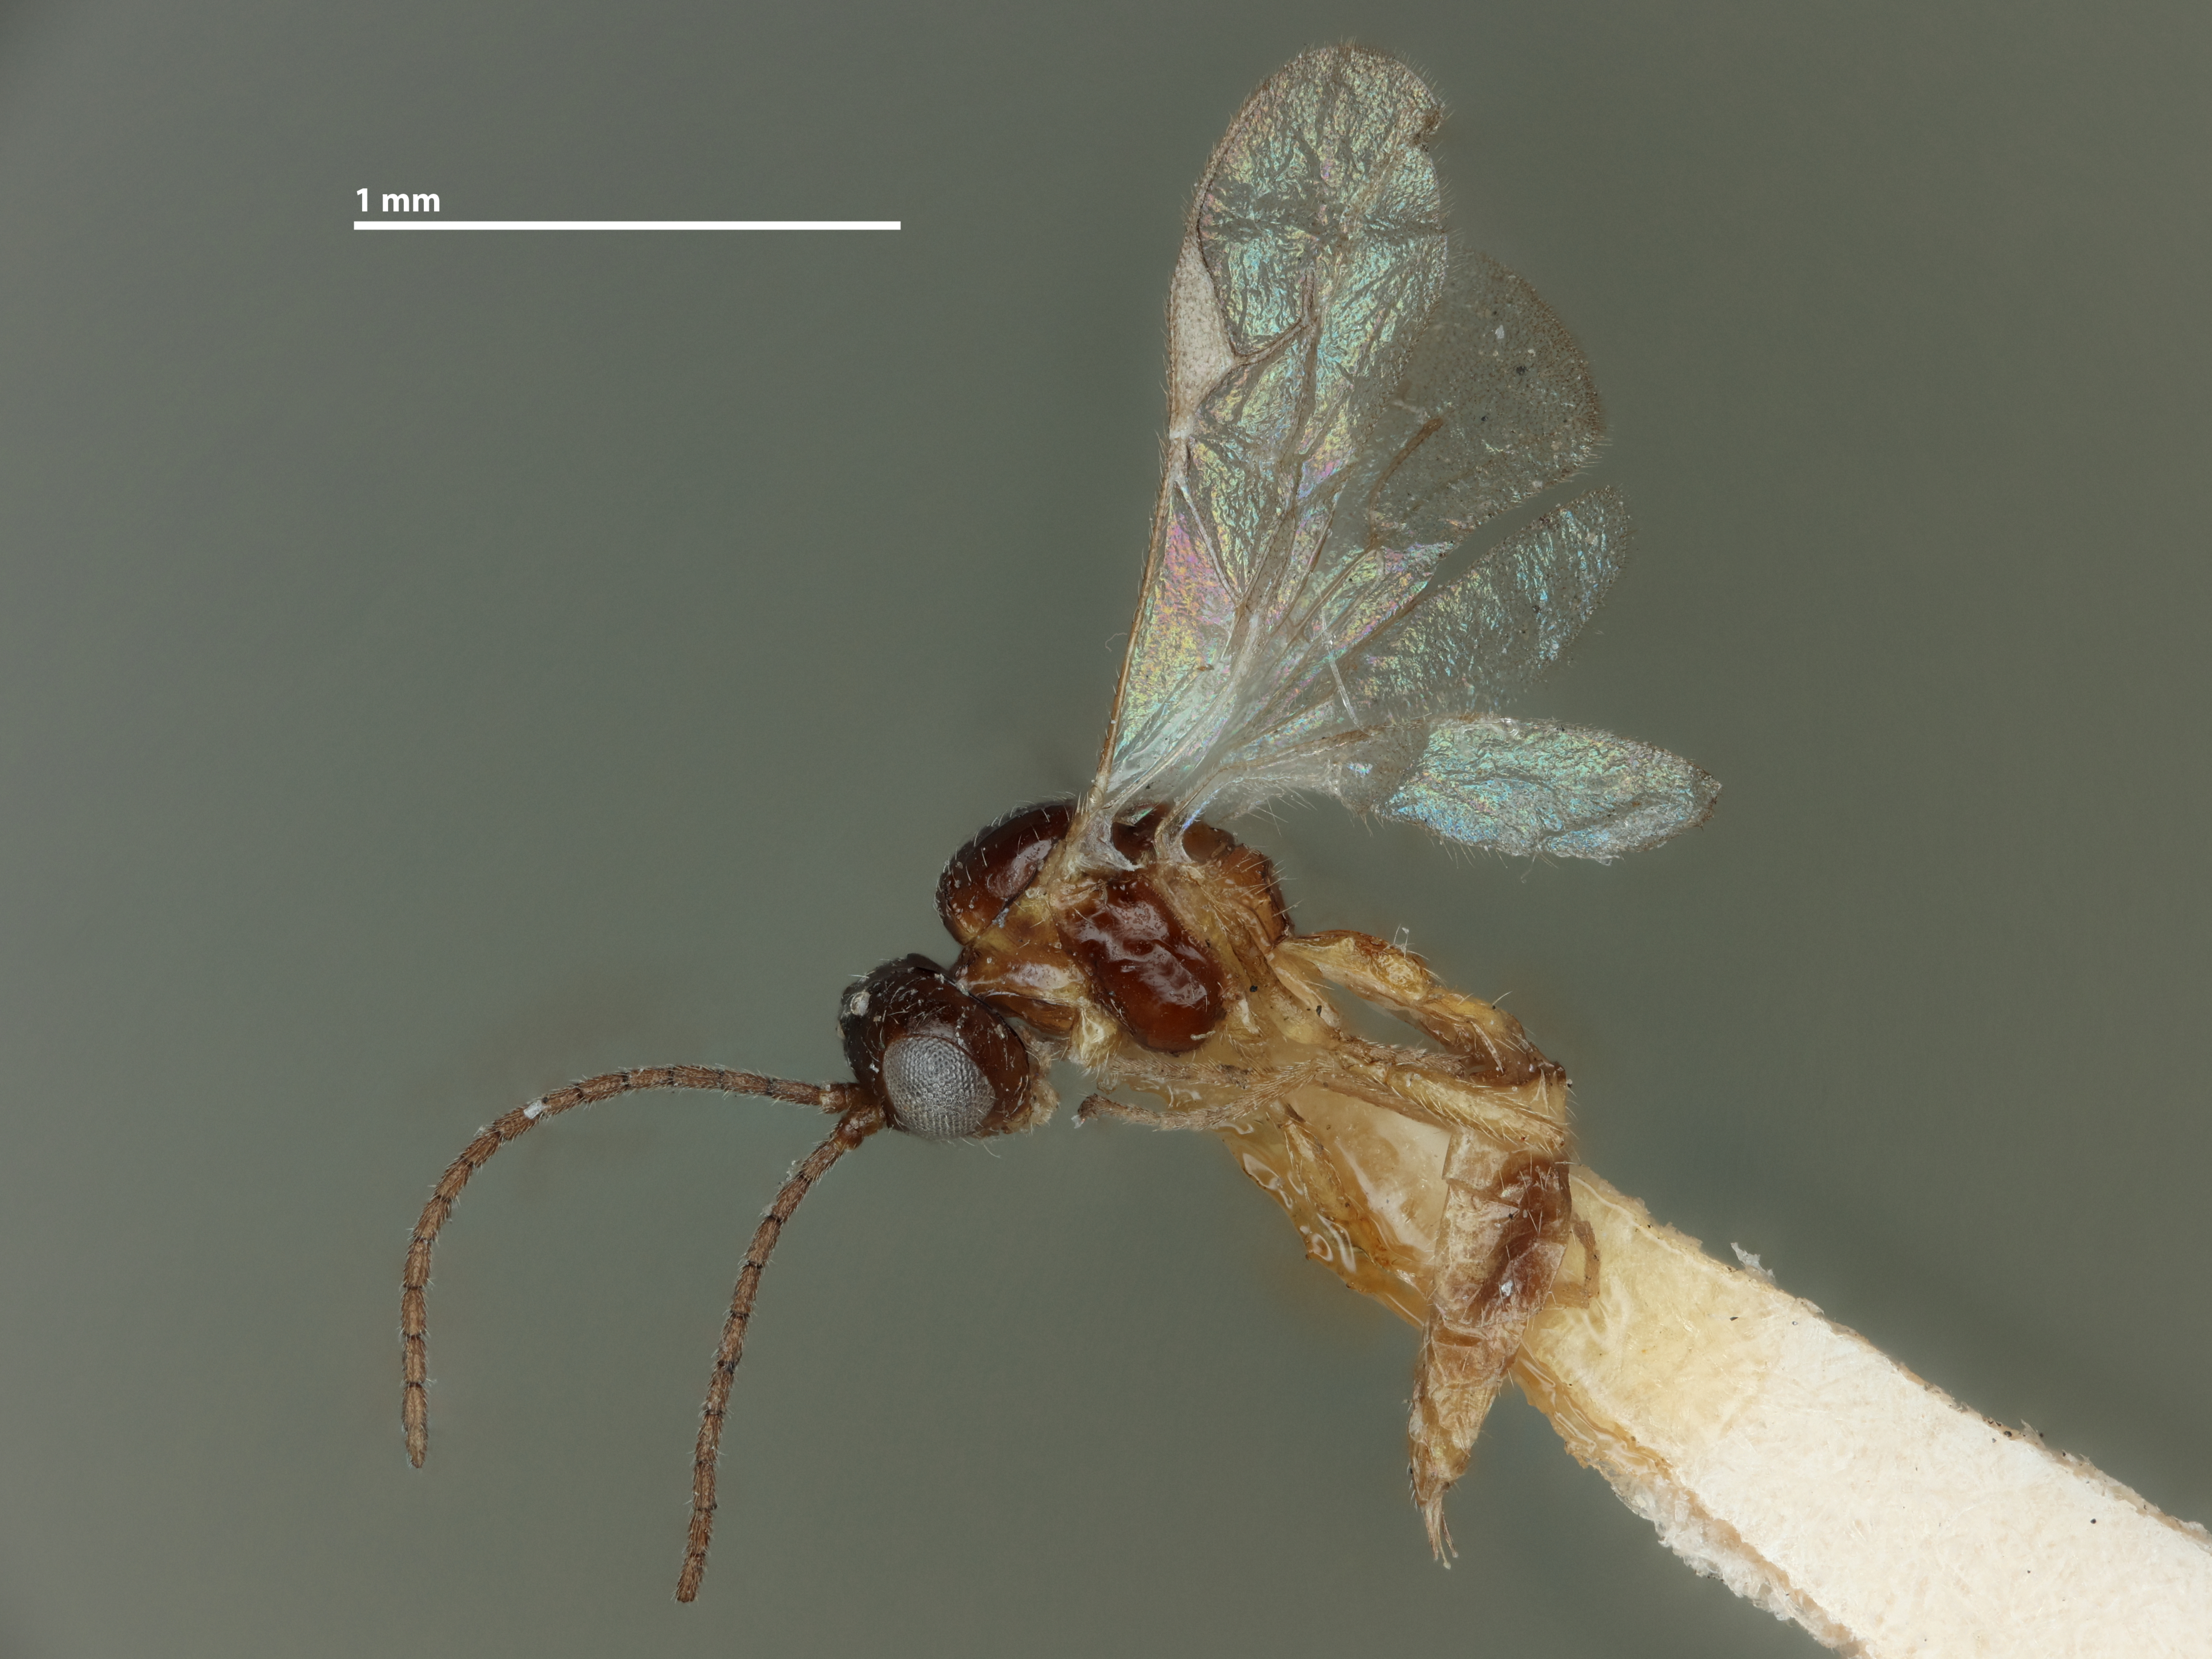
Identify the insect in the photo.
Aphidius unilachni
